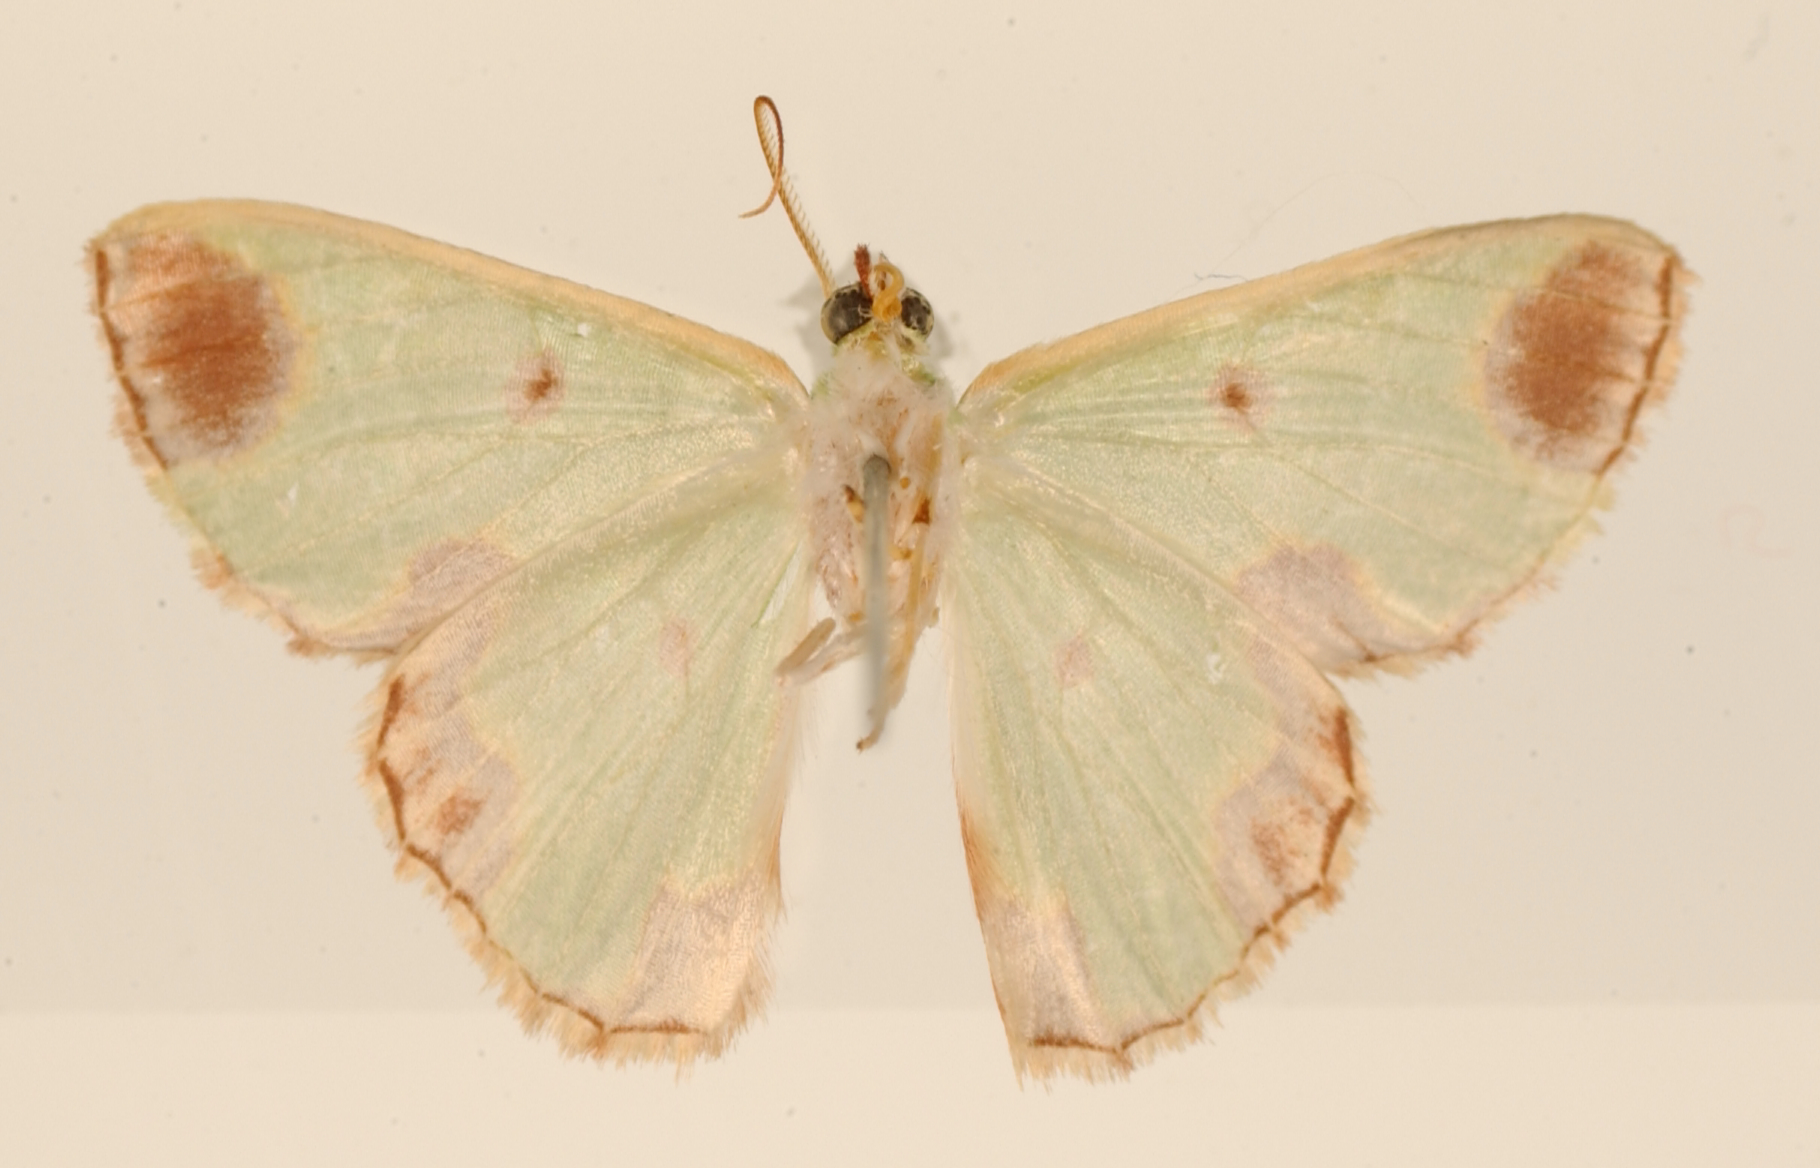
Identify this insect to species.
Racheospila porcius
